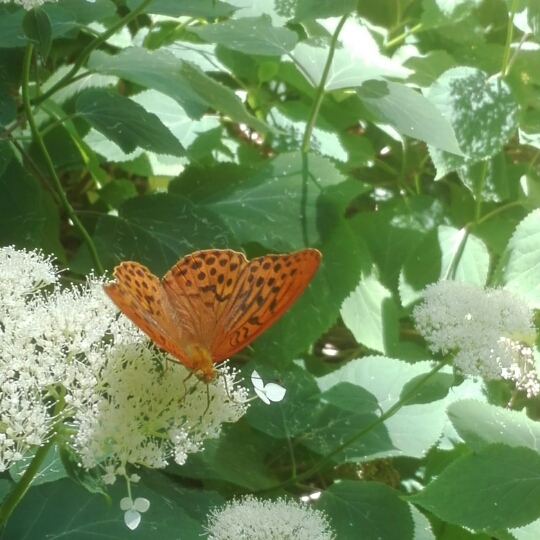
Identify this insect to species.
Argynnis paphia
